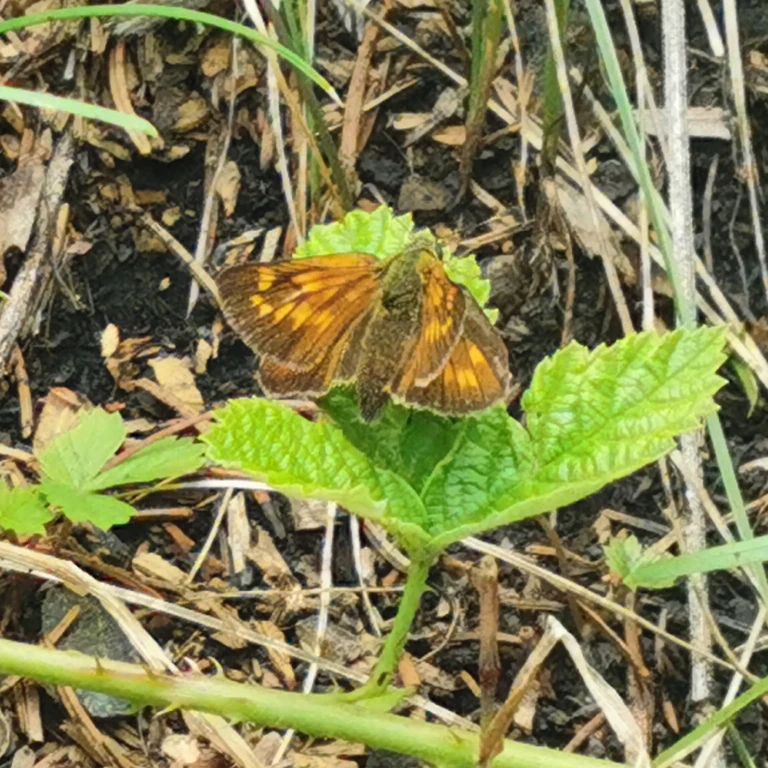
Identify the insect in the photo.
Ochlodes sylvanus (also Ochlodes venata)
